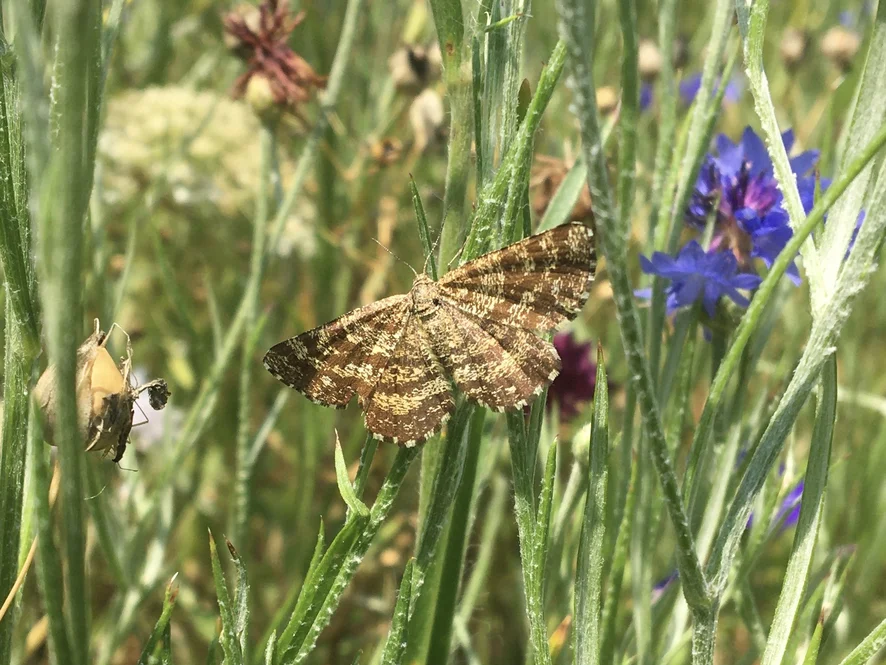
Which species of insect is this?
Ematurga atomaria
